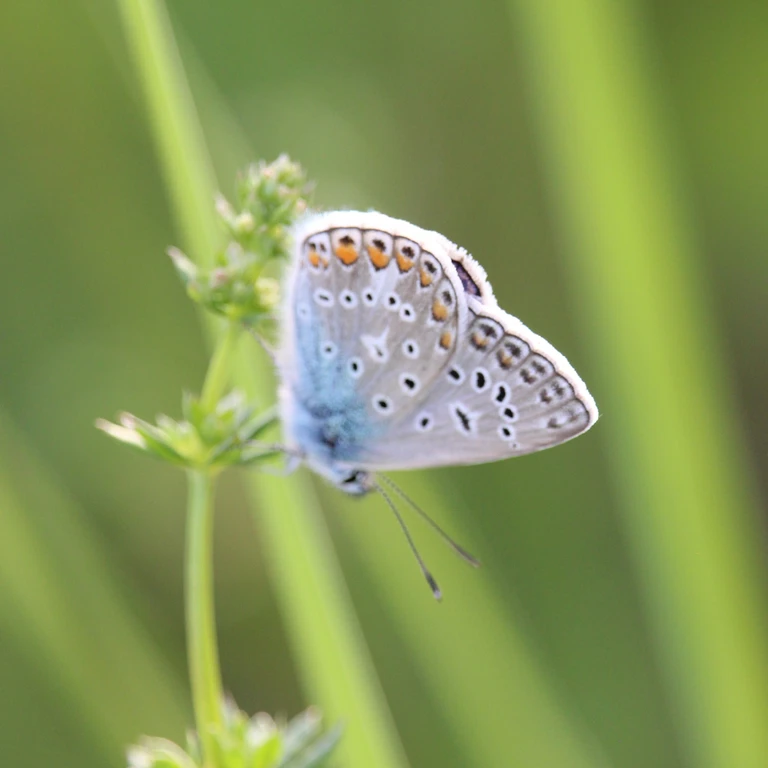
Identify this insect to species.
Polyommatus icarus
